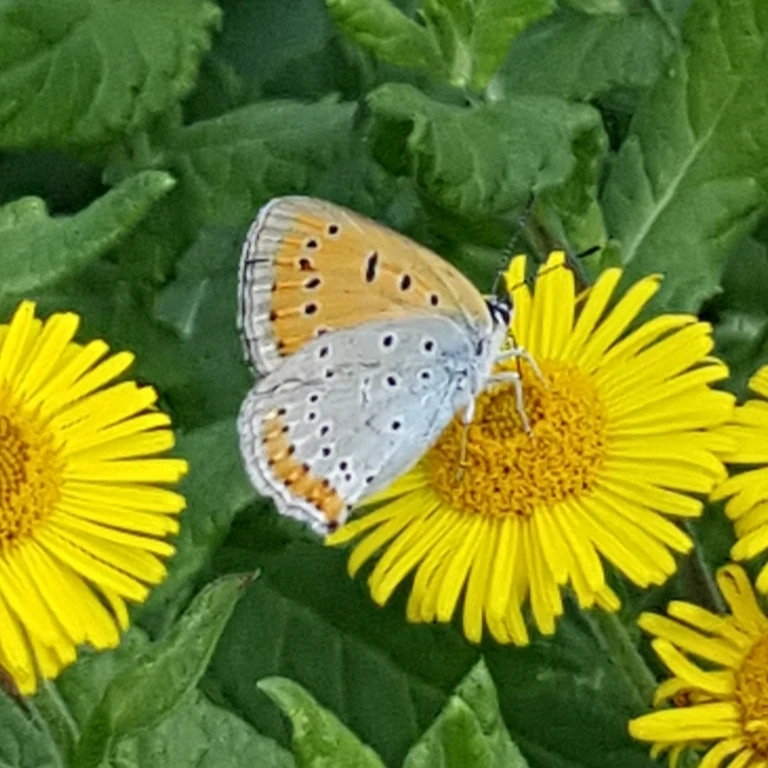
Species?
Lycaena dispar
